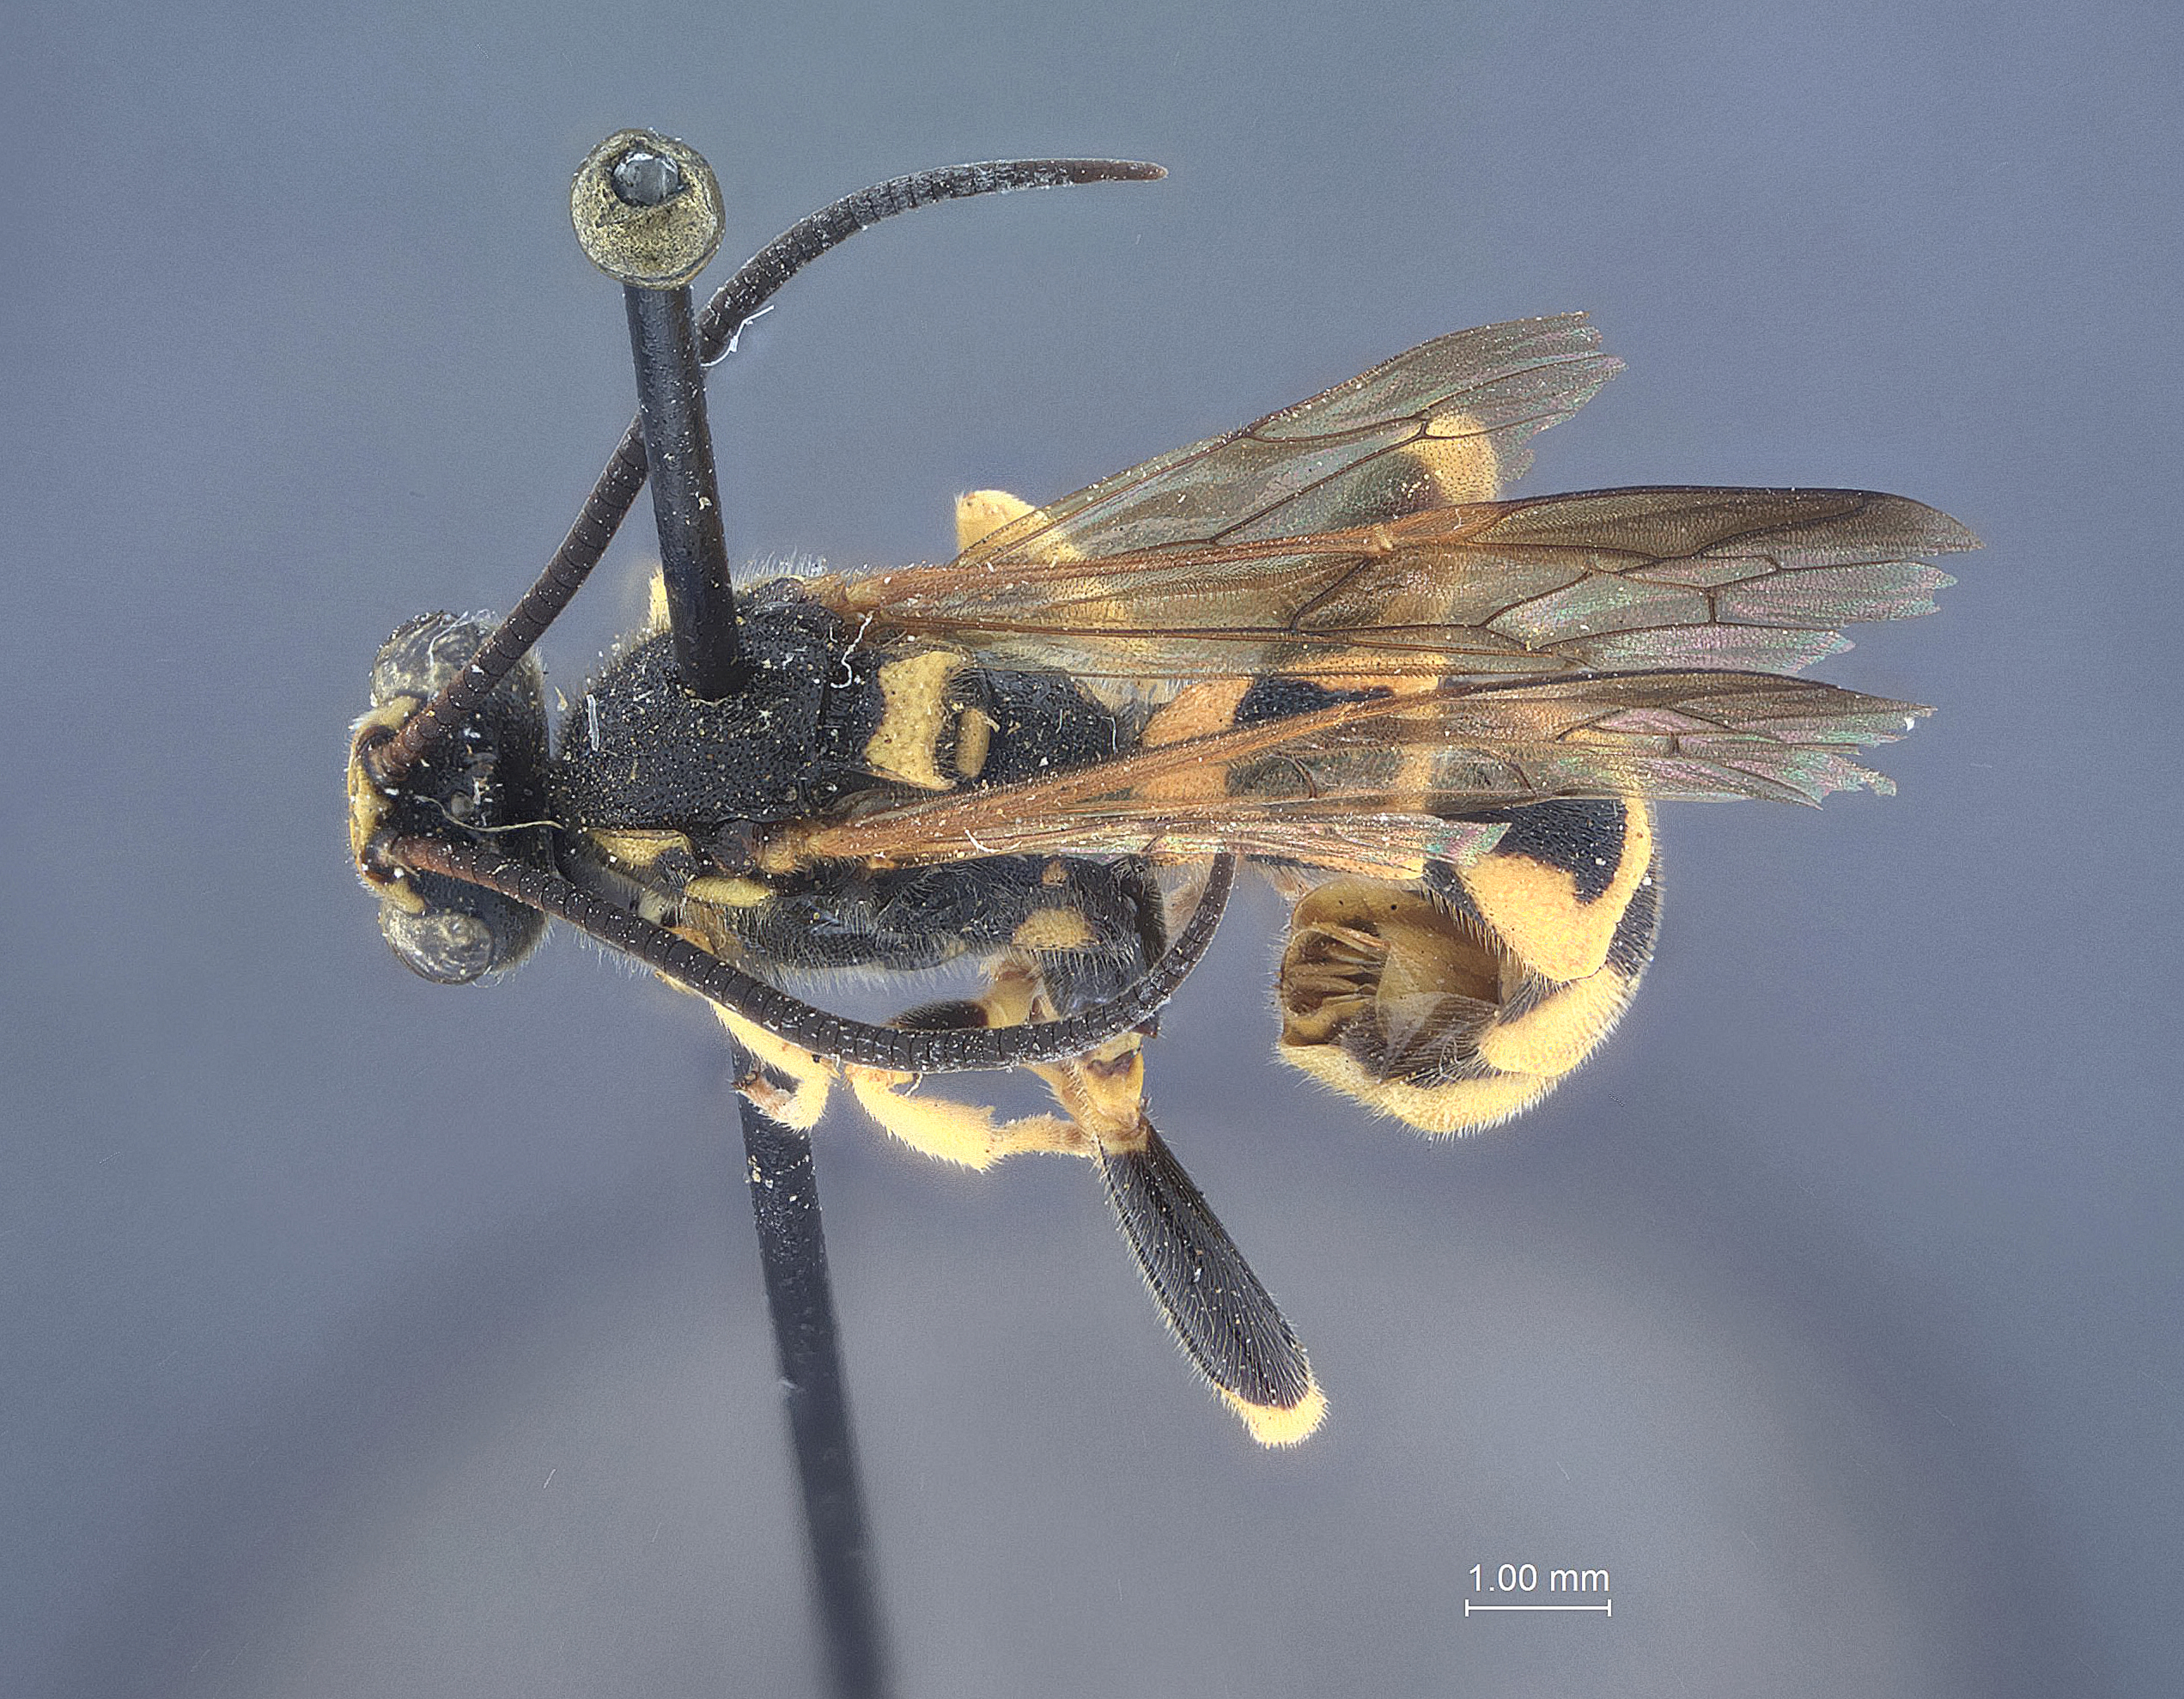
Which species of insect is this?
Metopius galbanens
